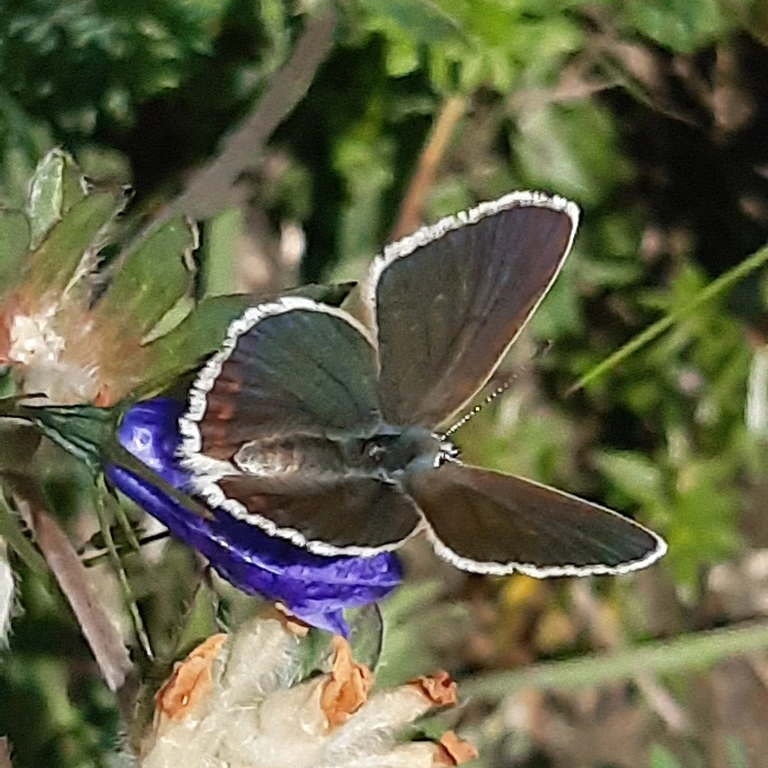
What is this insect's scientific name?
Polyommatus dorylas
